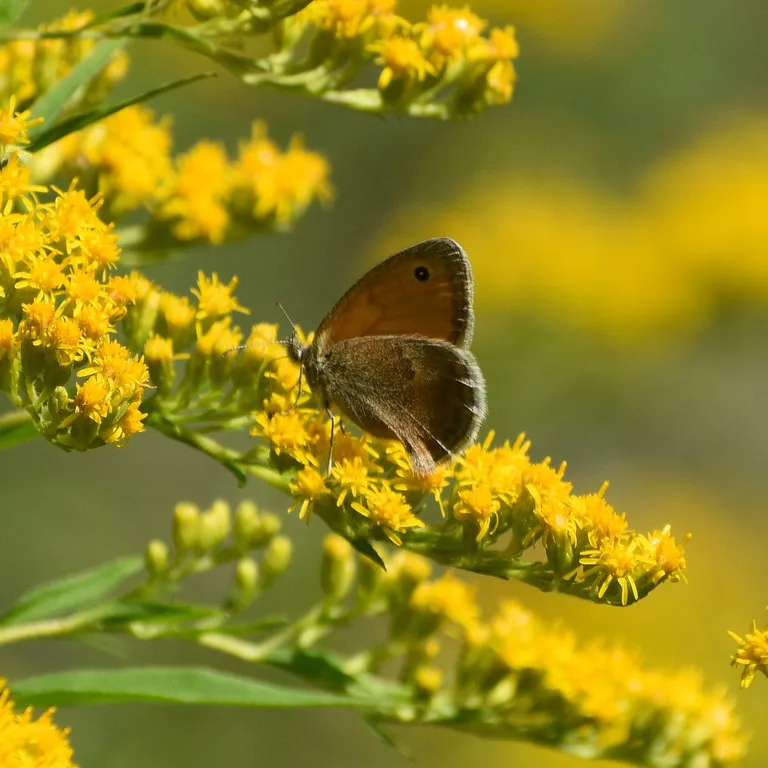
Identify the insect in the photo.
Coenonympha pamphilus
